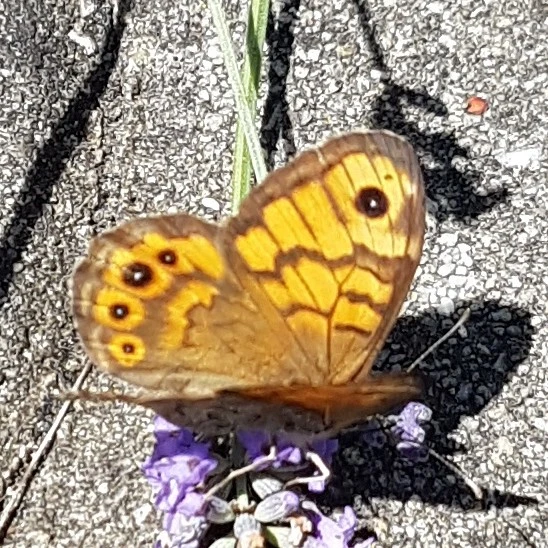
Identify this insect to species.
Lasiommata megera (also Pararge megera)
